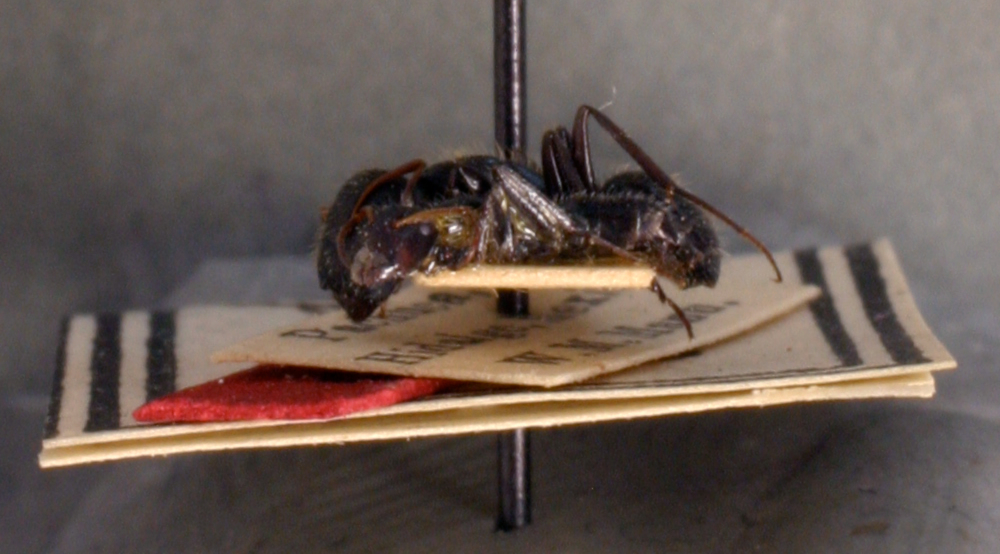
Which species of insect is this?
Camponotus andrei
